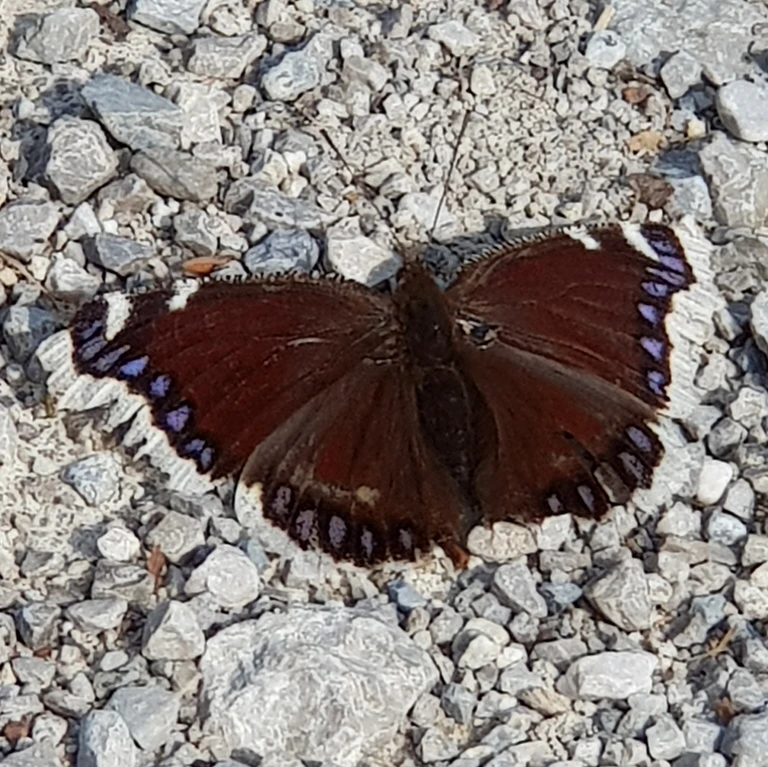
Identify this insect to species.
Nymphalis antiopa
